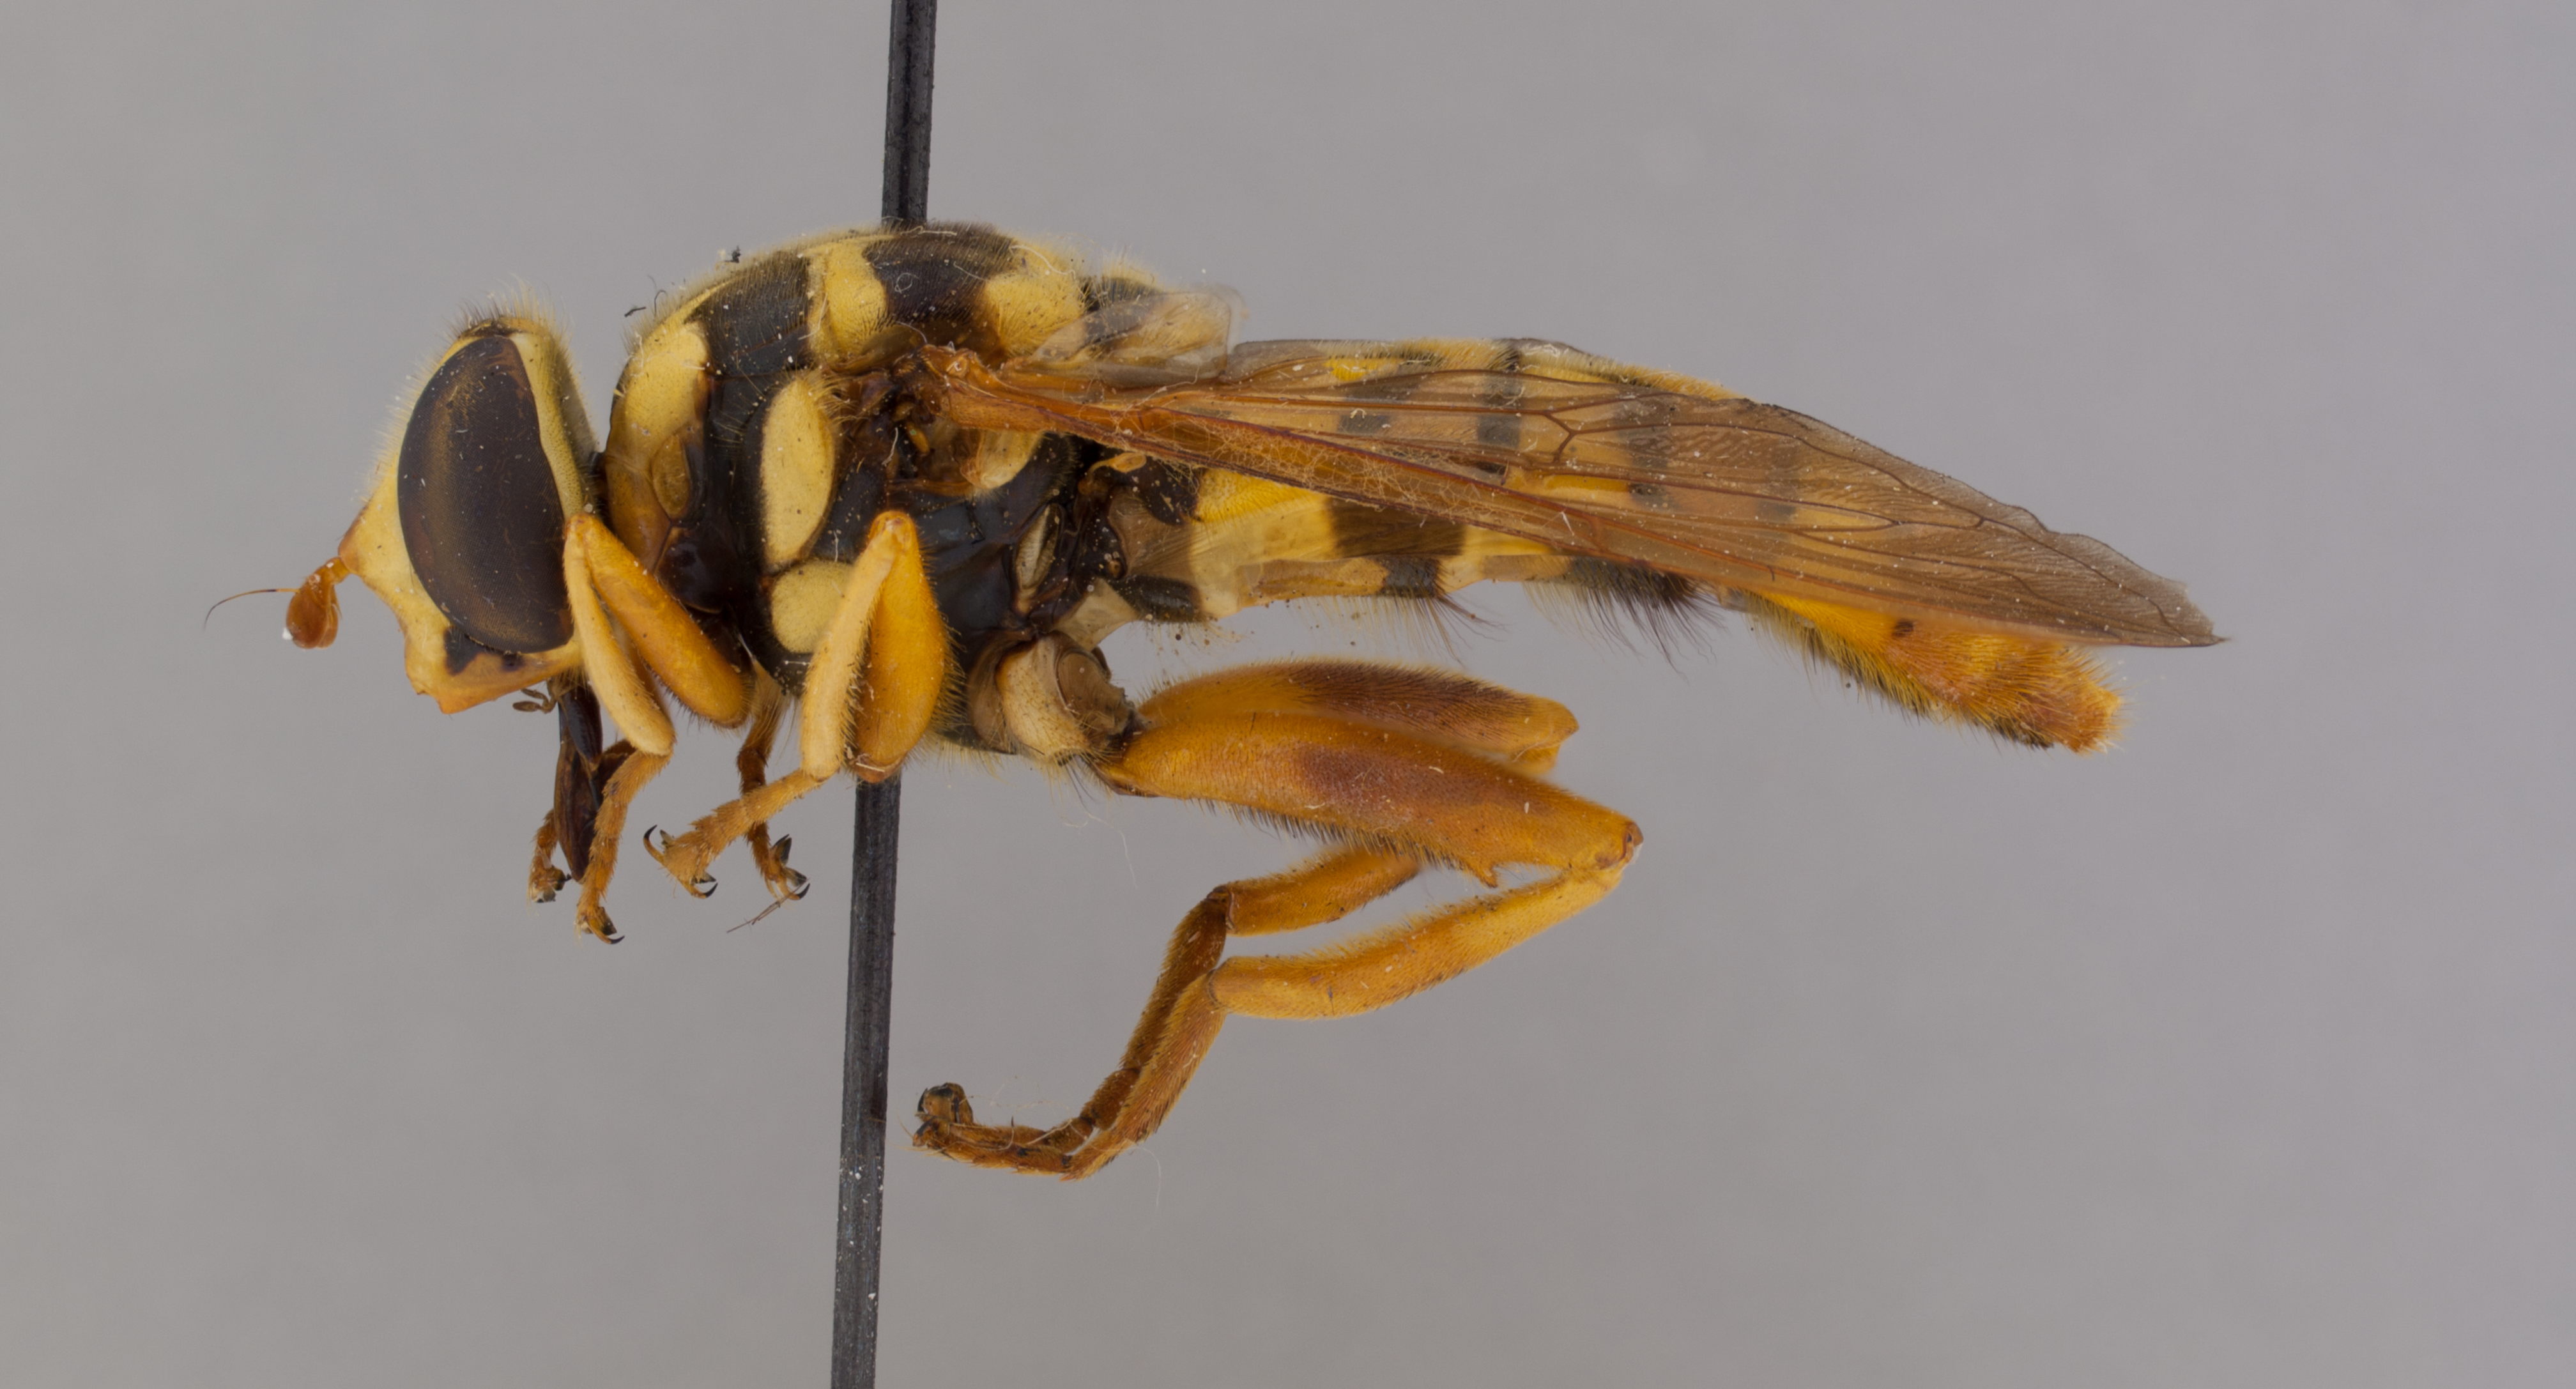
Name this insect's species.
Milesia virginiensis
